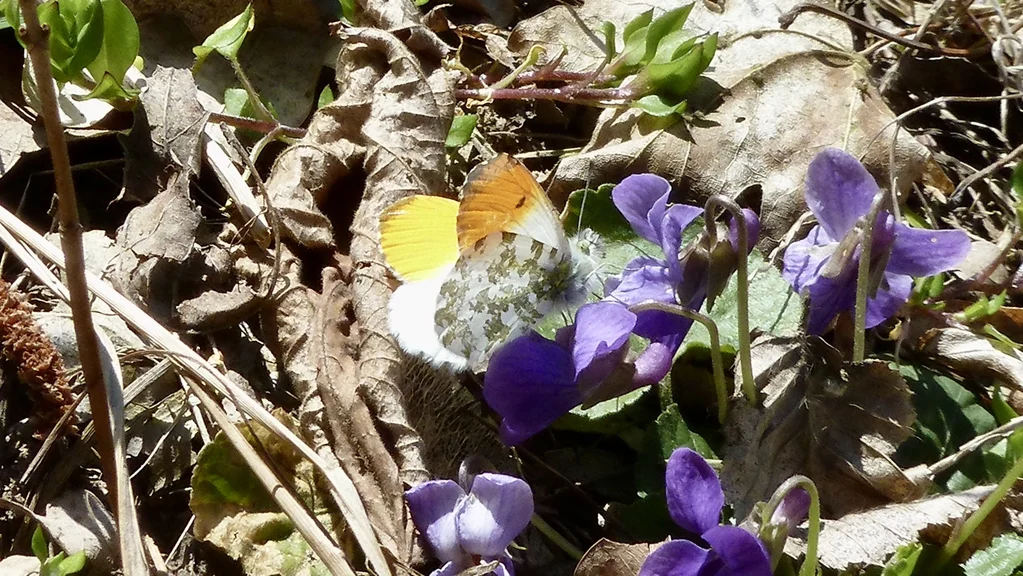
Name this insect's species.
Anthocharis cardamines
